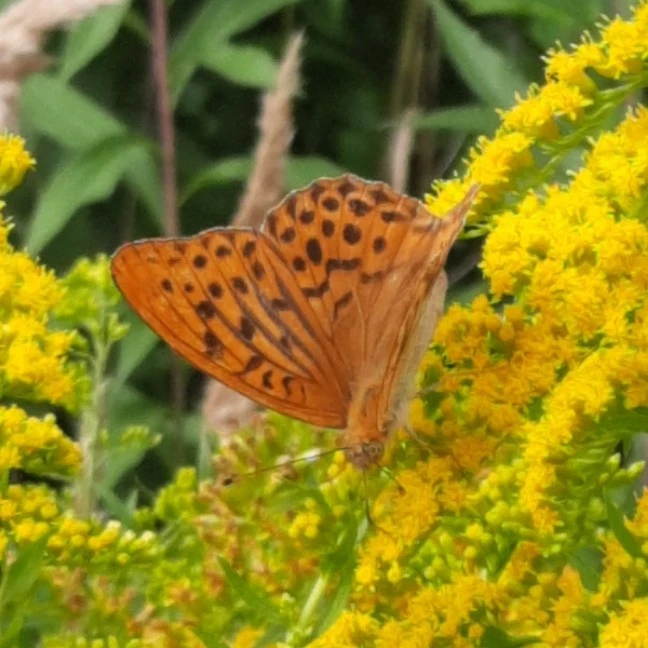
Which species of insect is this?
Argynnis paphia
